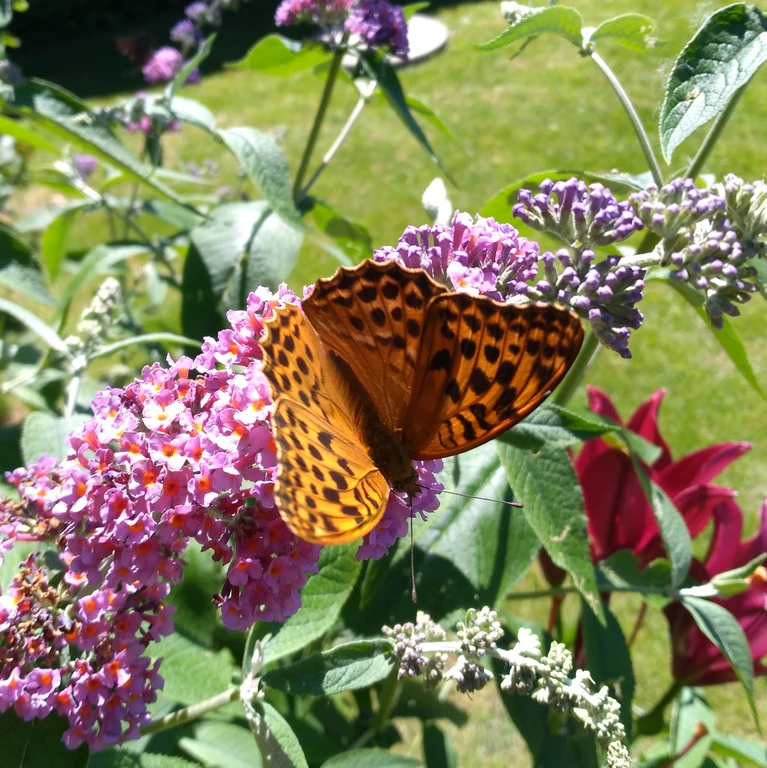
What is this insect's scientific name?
Argynnis paphia
